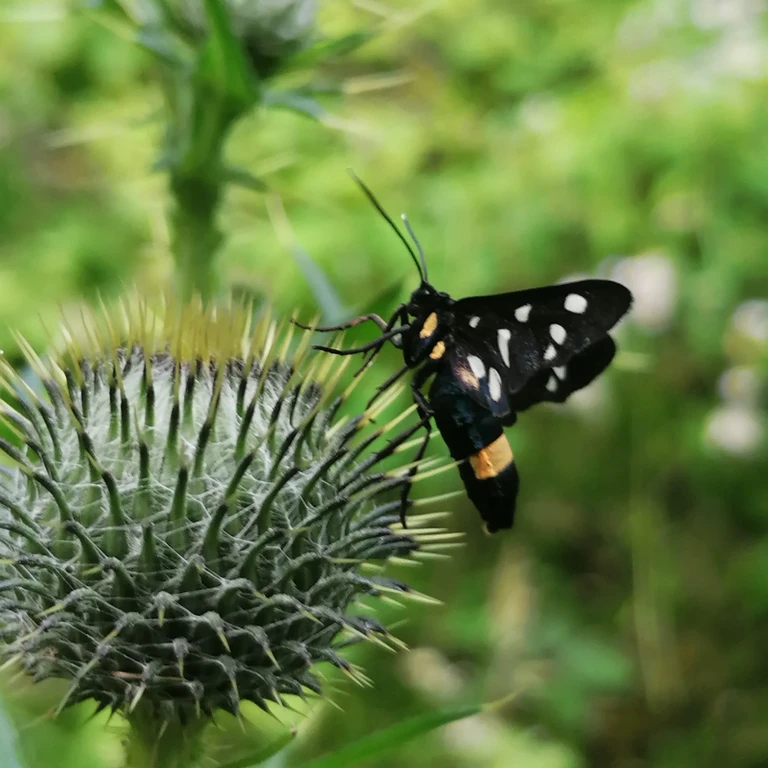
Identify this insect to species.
Amata phegea
